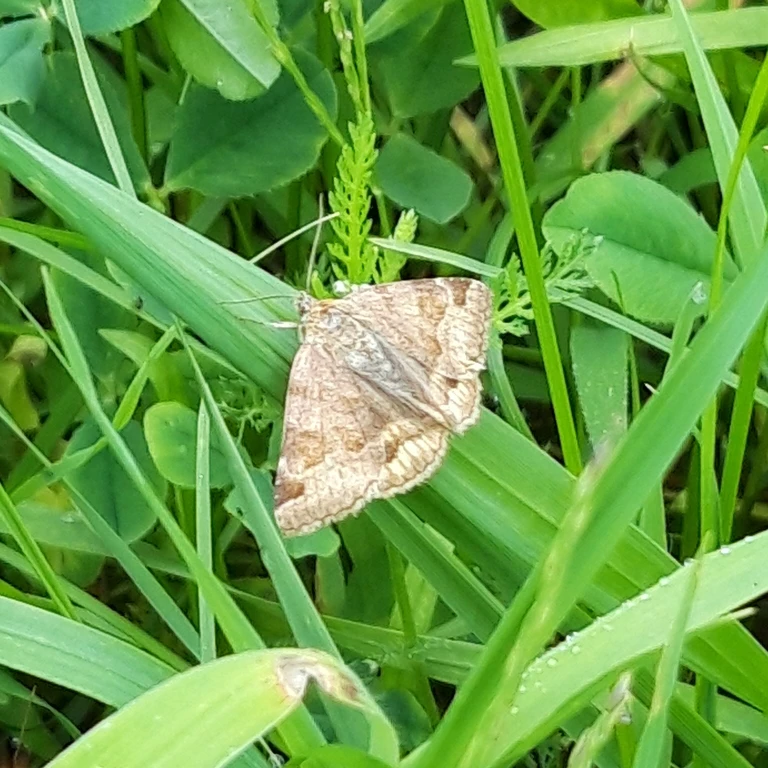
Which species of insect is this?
Euclidia glyphica
